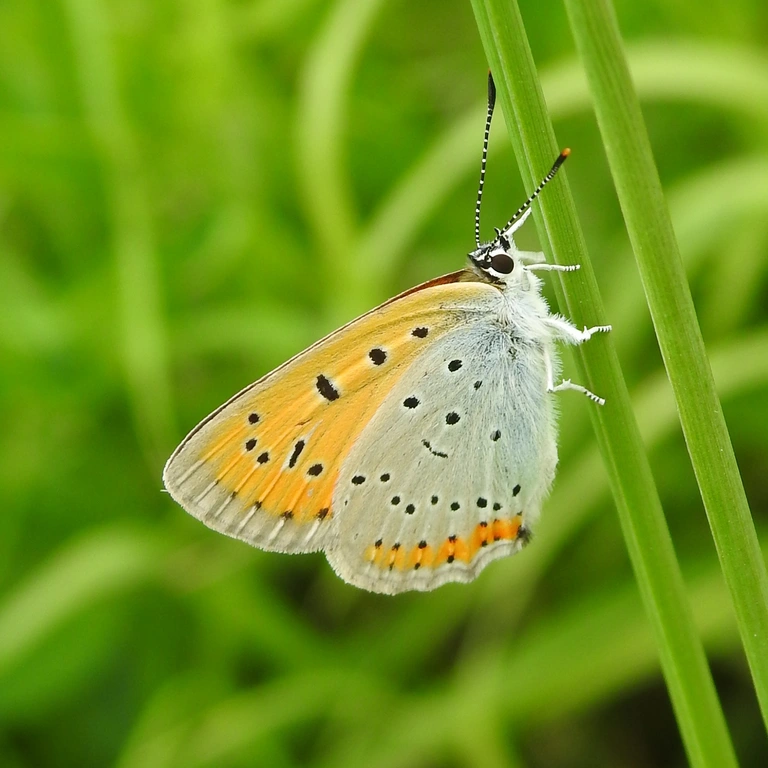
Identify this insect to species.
Lycaena dispar
